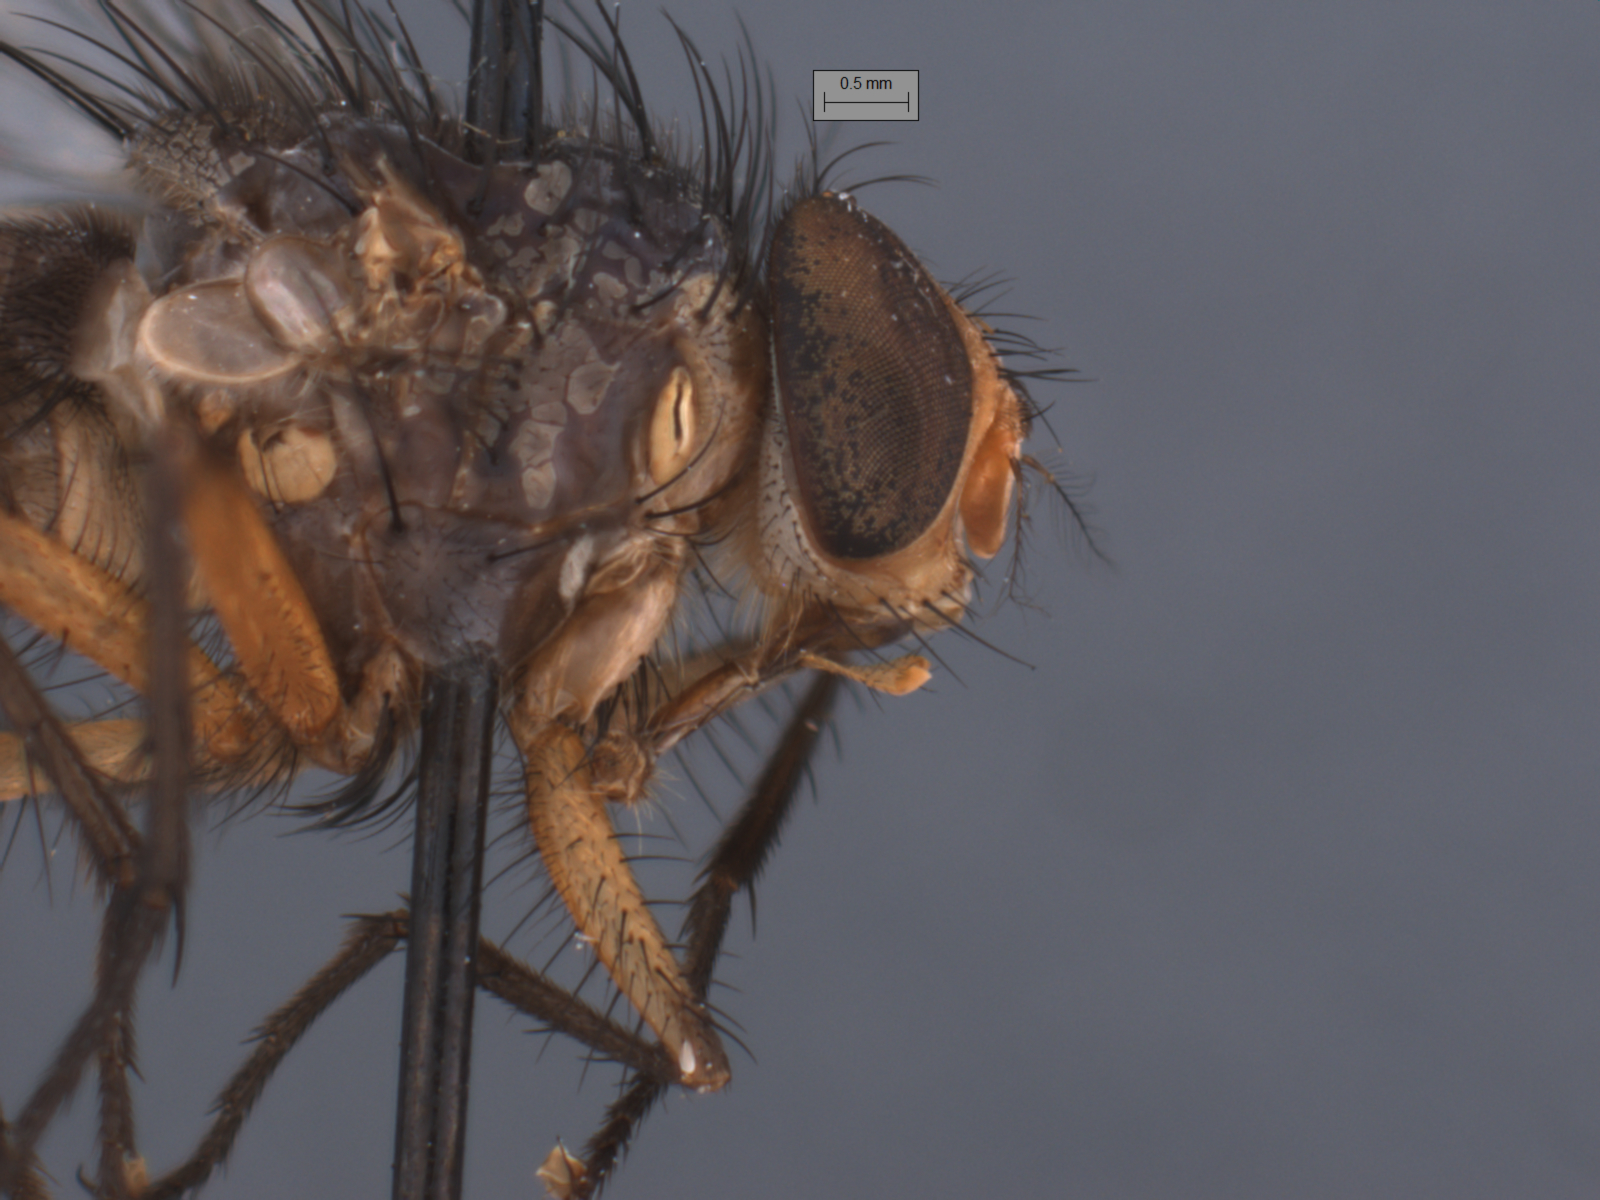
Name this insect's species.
Huascaromusca flavicrura
